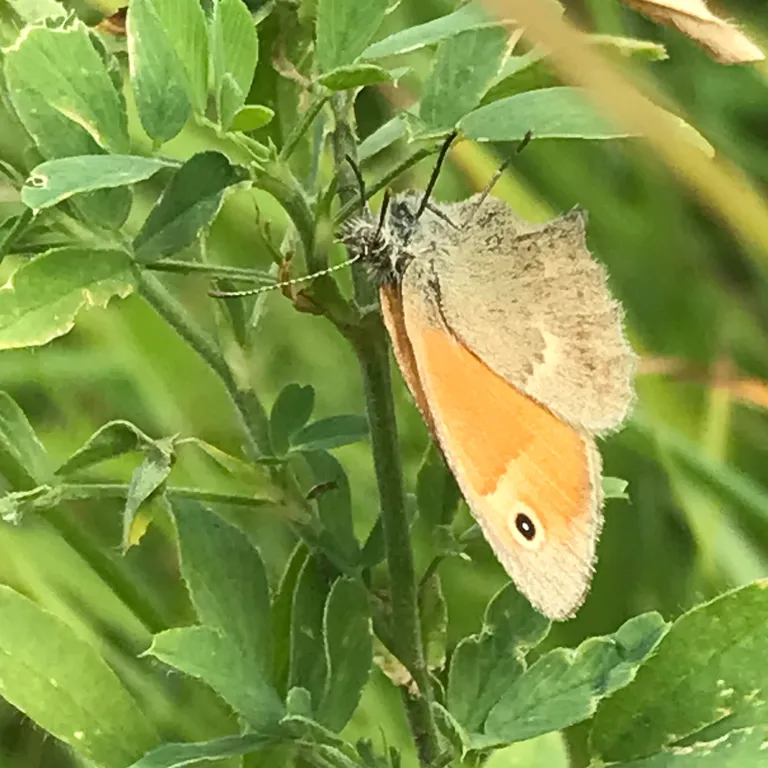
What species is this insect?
Coenonympha pamphilus
